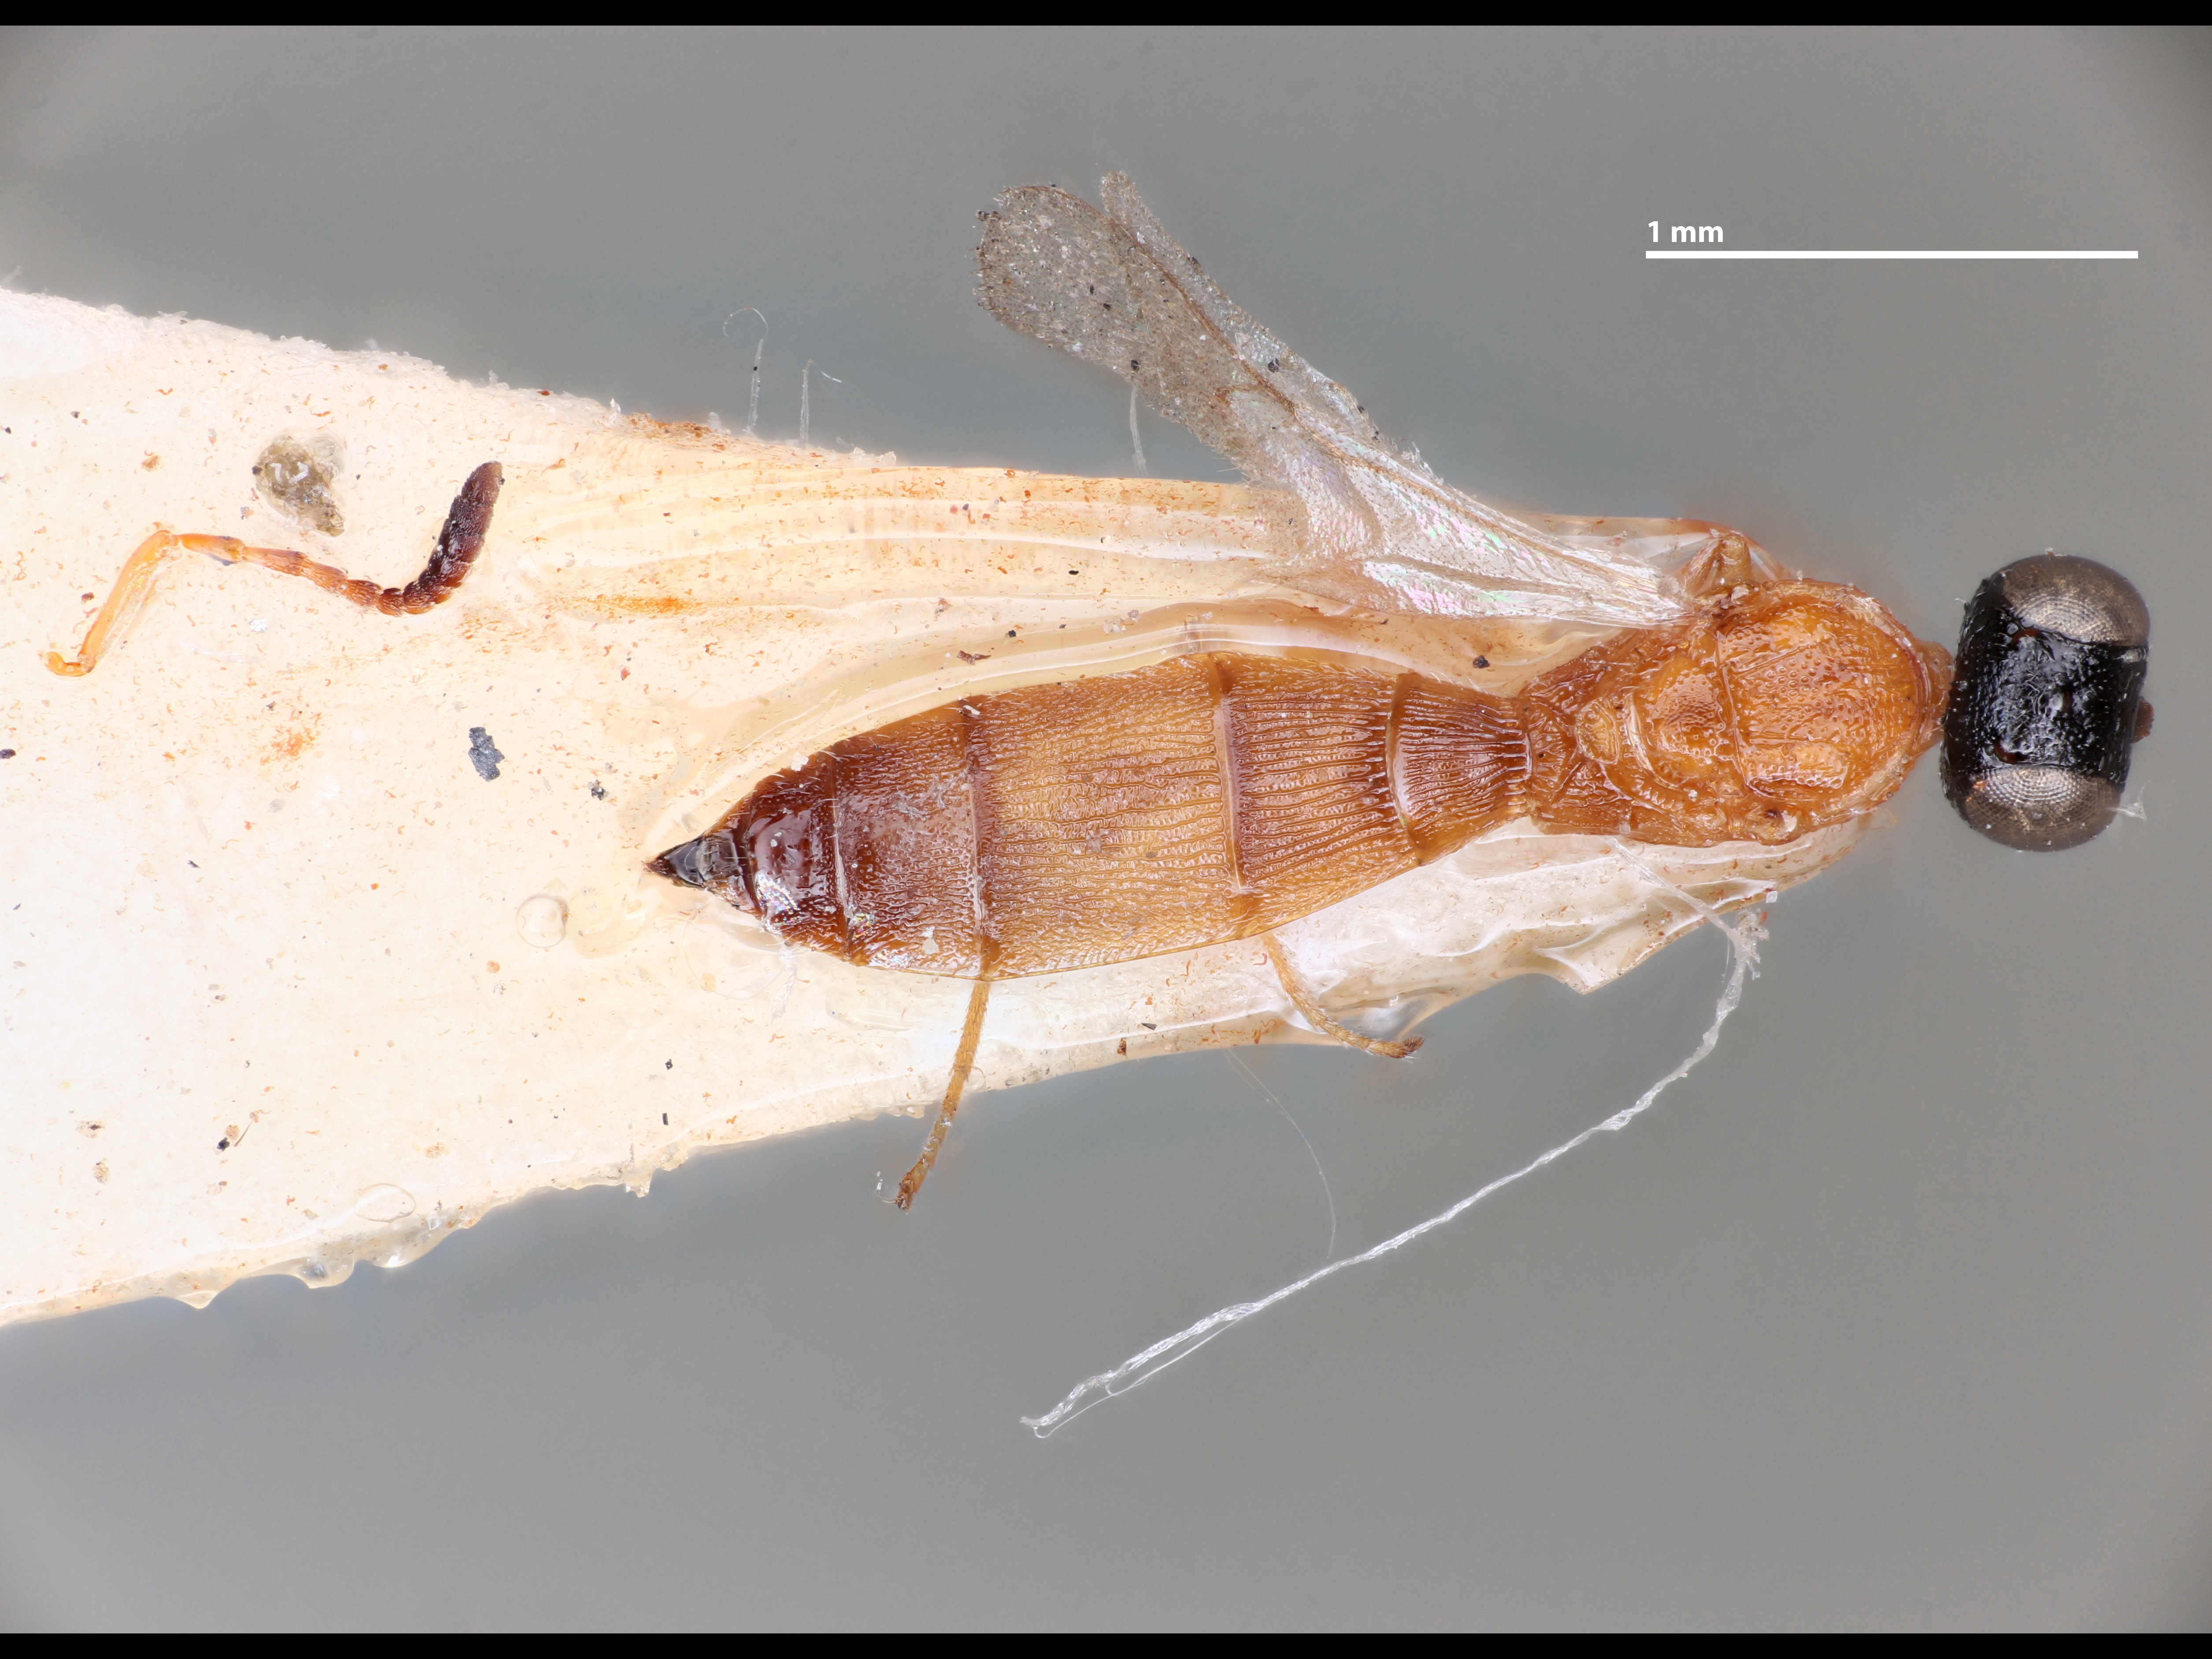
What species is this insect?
Leptoteleia bengalensis
